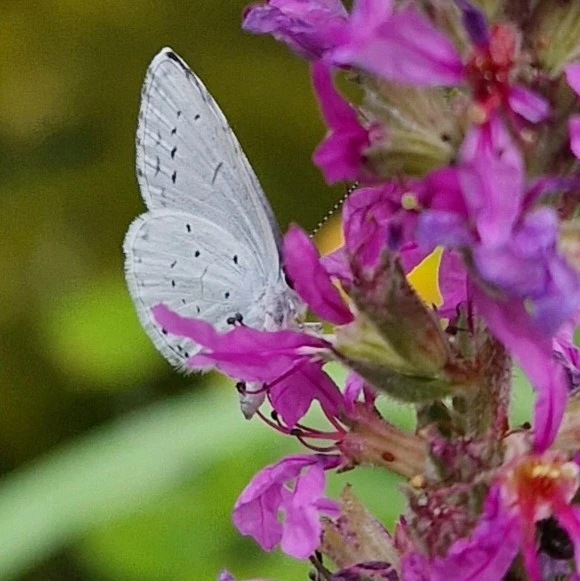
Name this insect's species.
Celastrina argiolus
